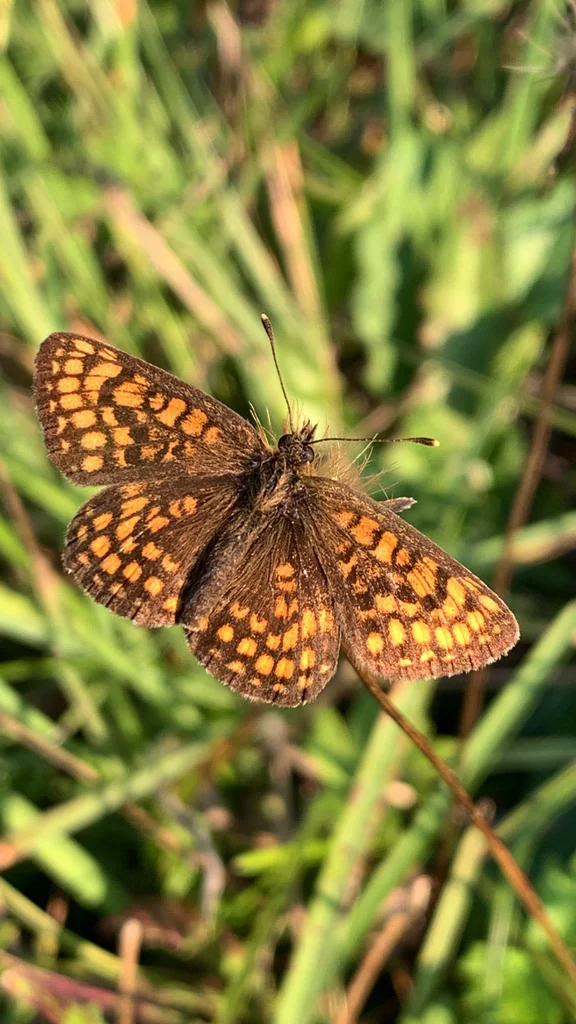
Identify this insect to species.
Melitaea athalia
